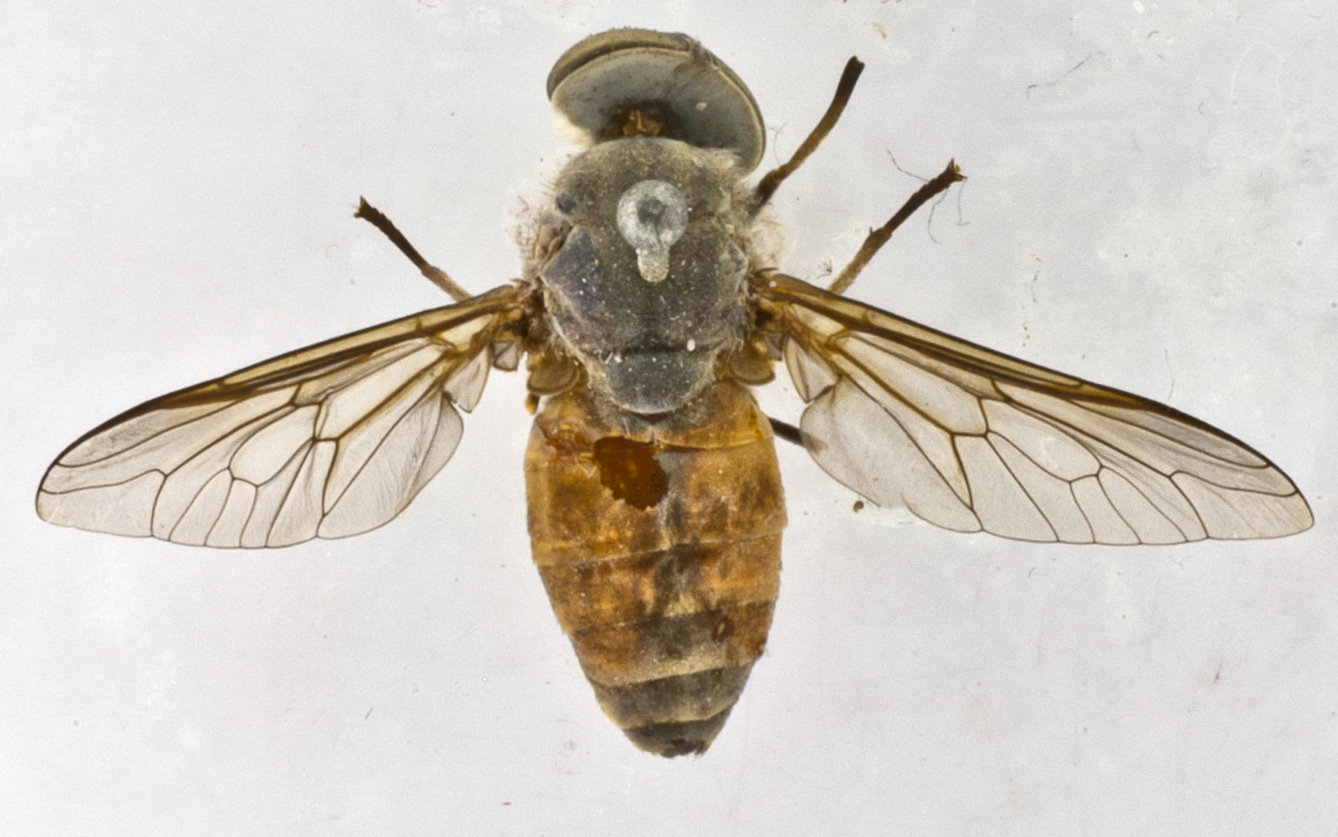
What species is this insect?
Tabanus griseilineis
